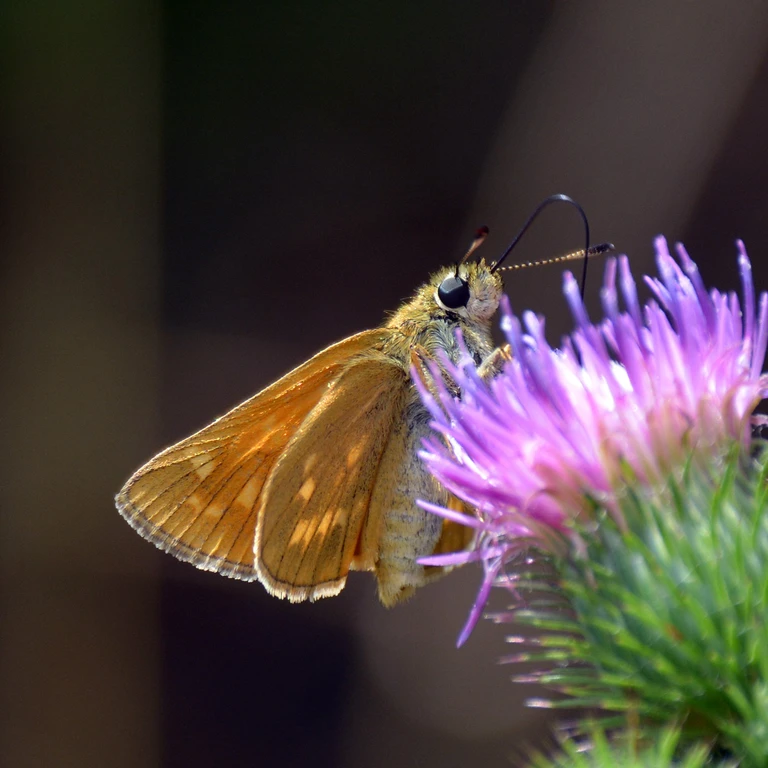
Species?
Ochlodes sylvanus (also Ochlodes venata)
